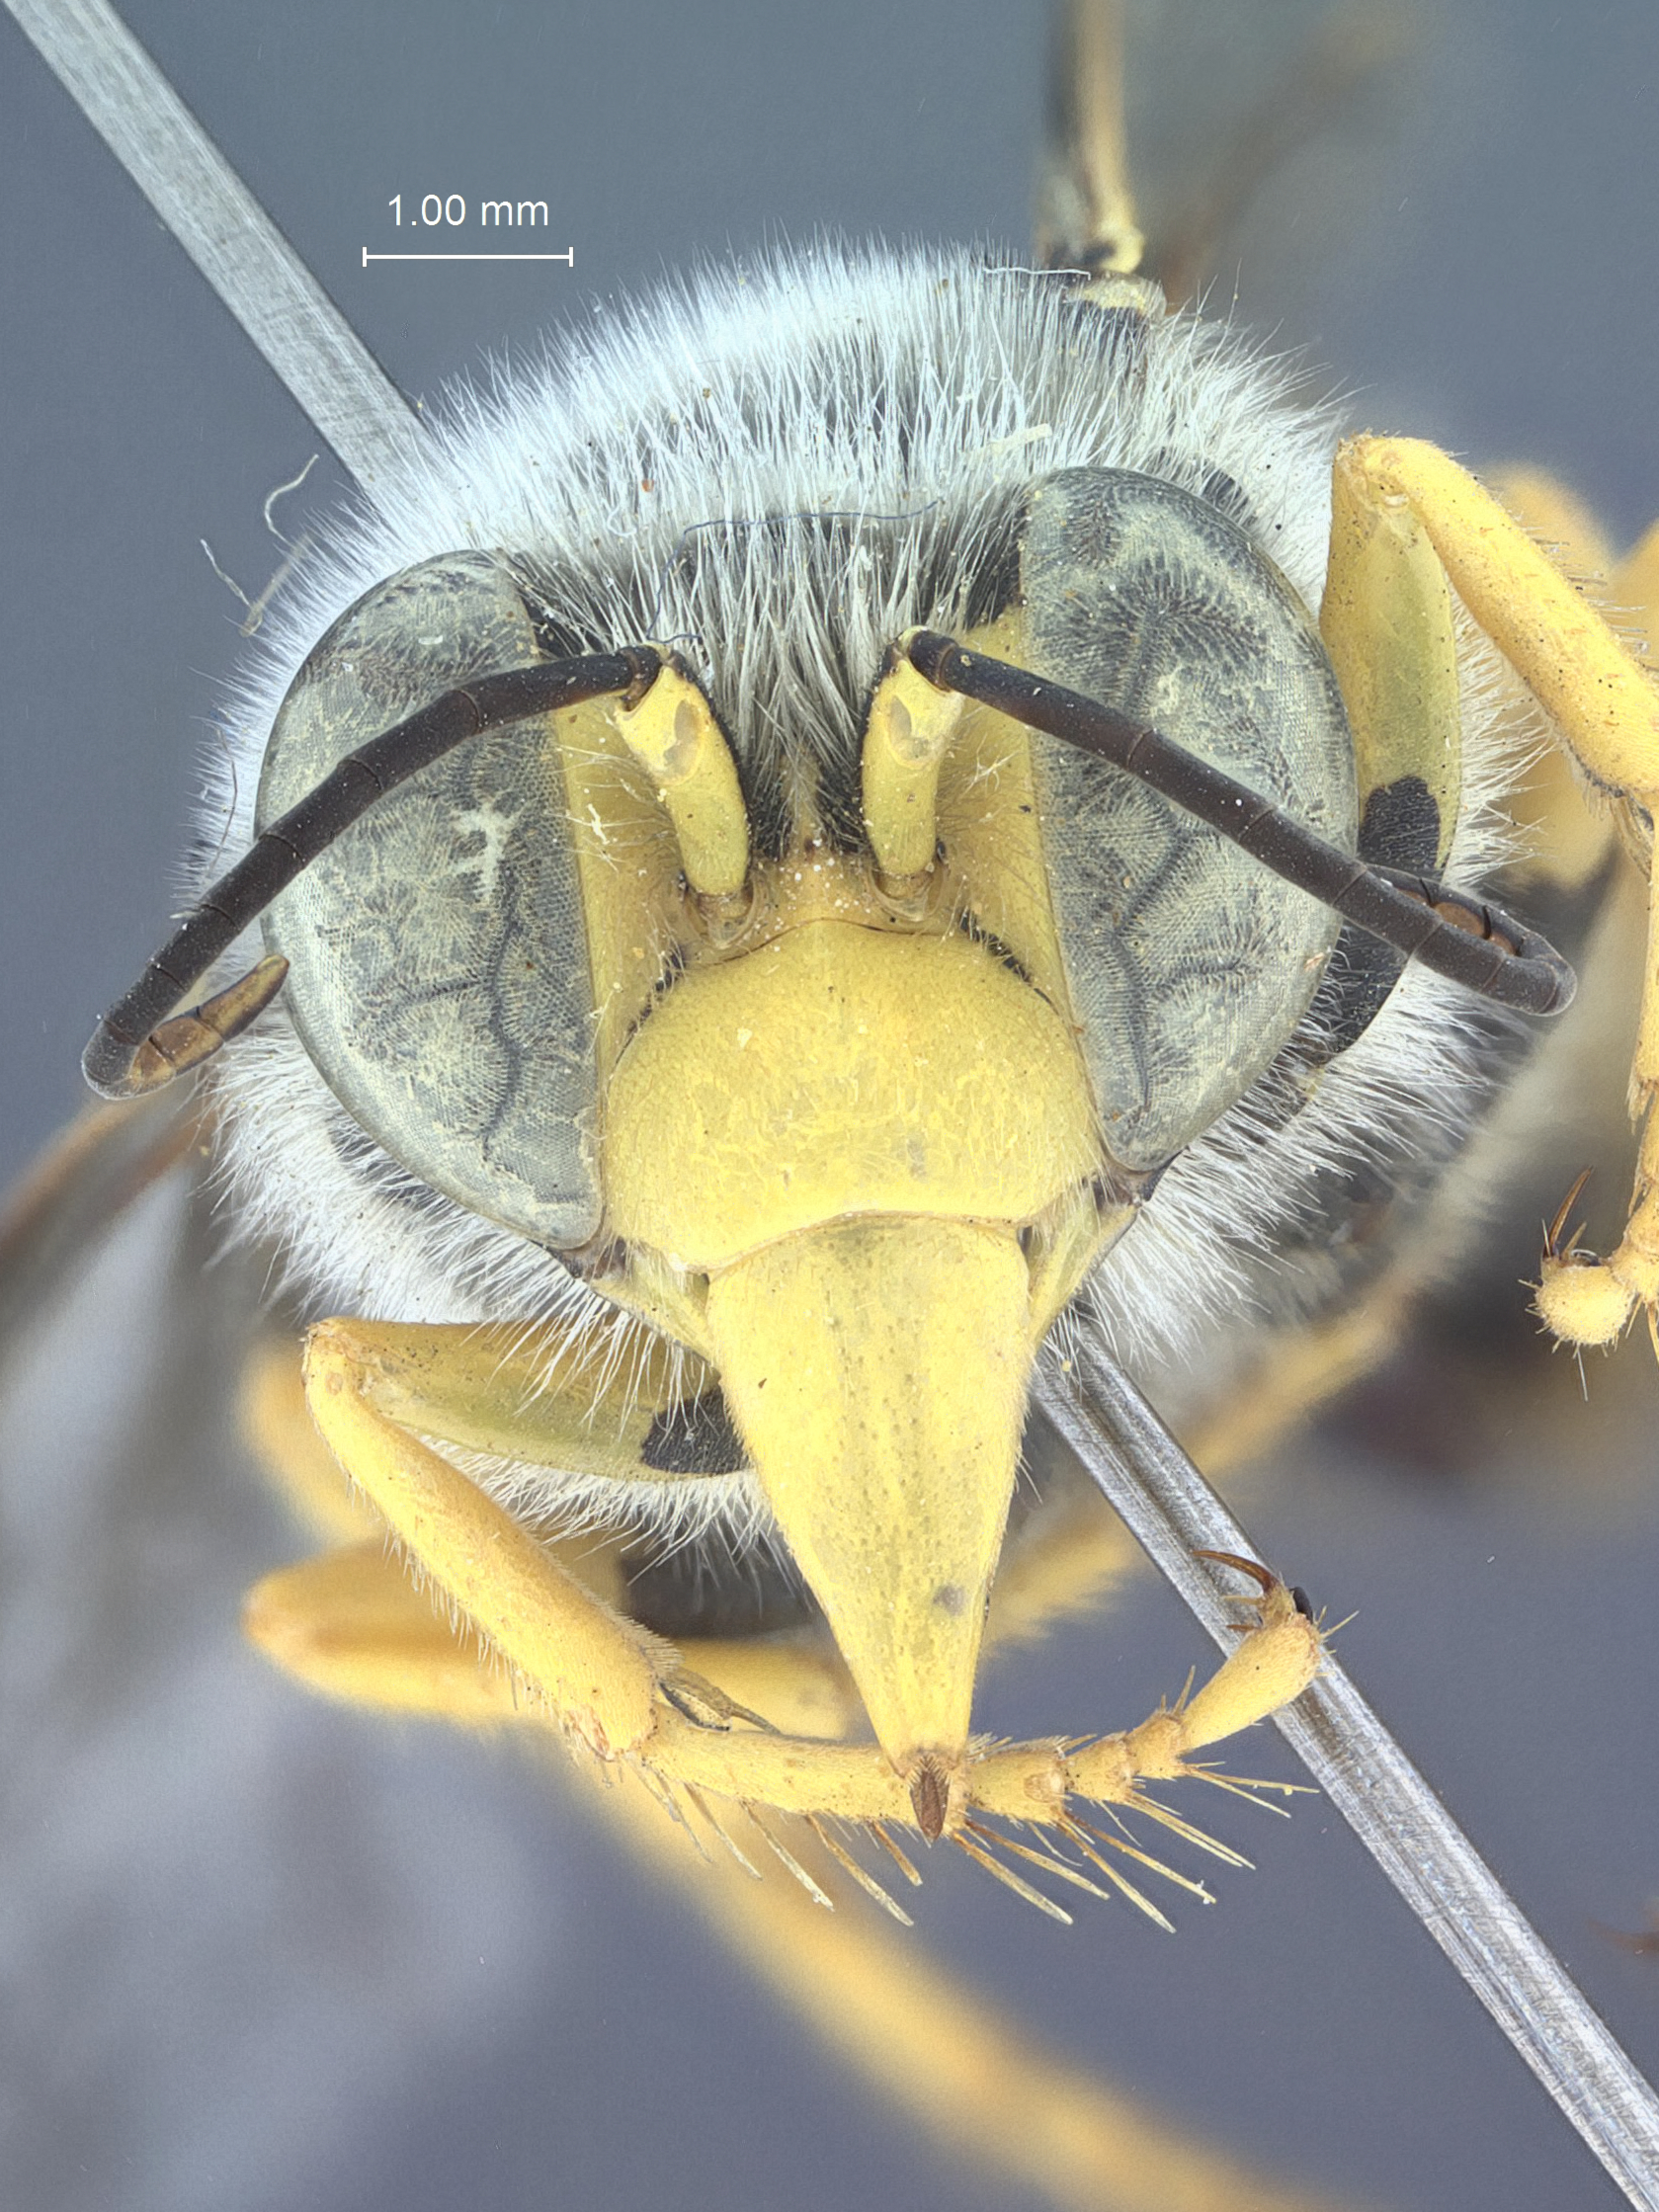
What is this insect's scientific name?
Bembix americana
